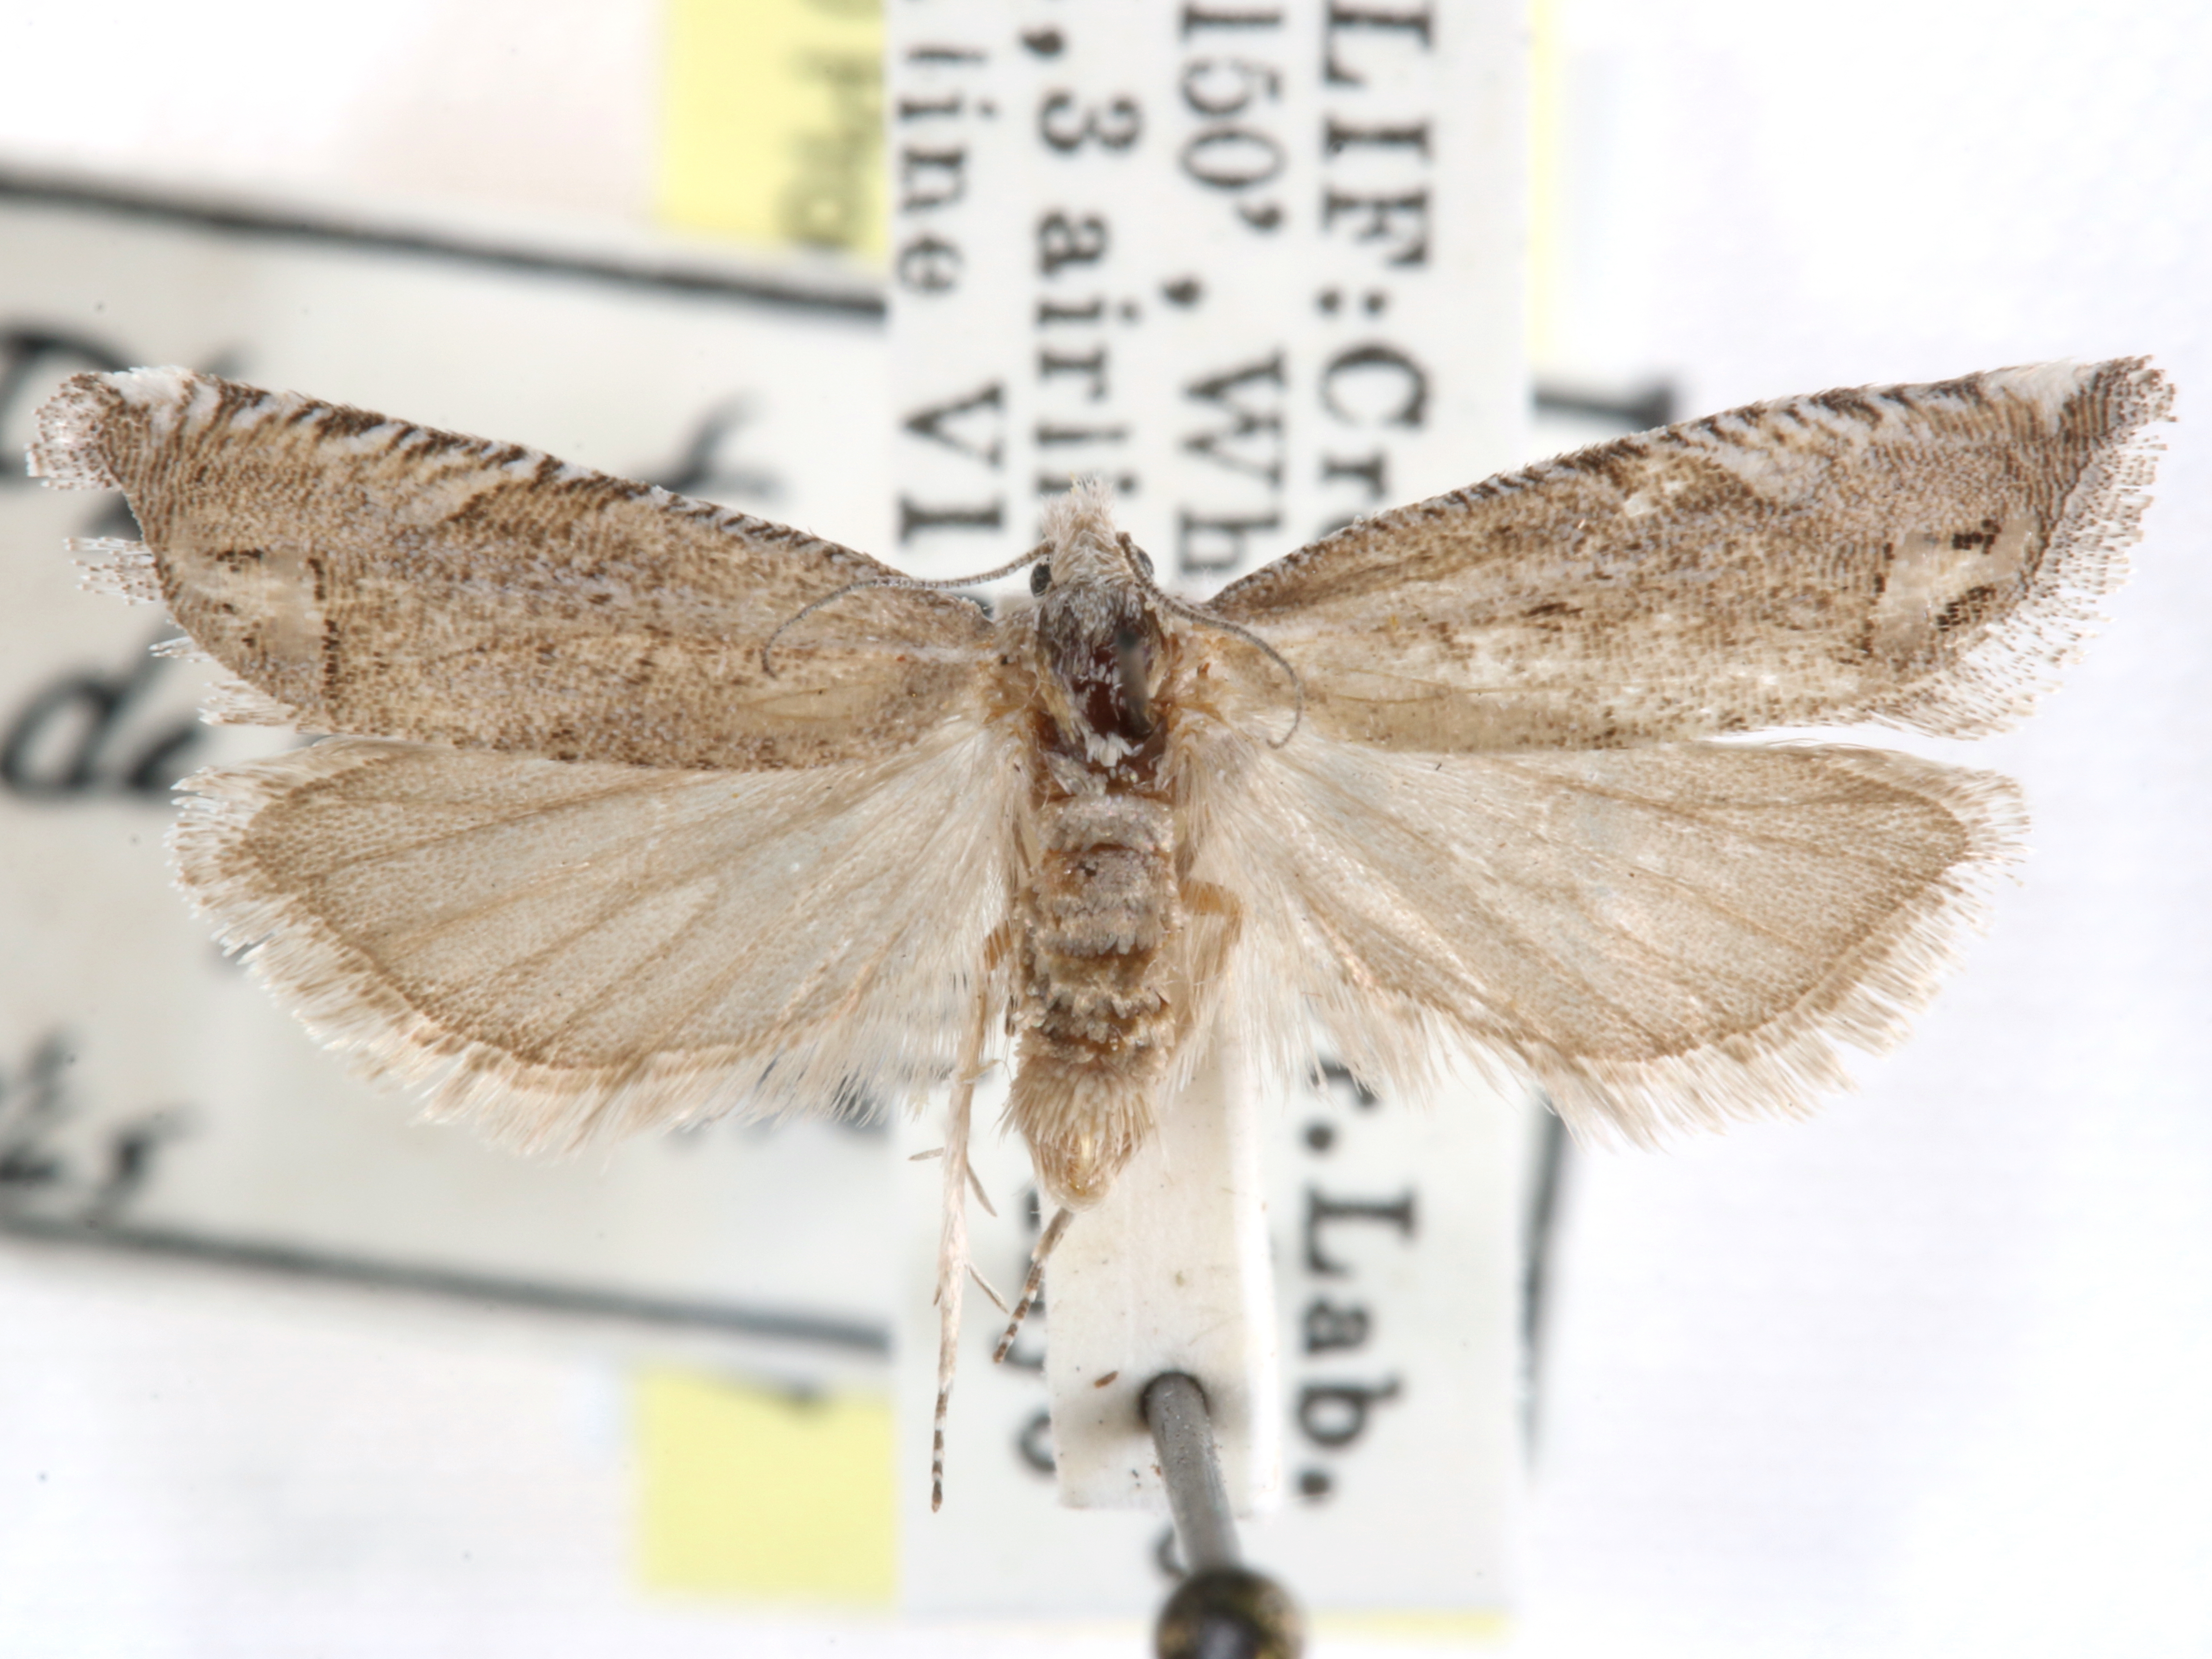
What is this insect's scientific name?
Eucosma delphinus
